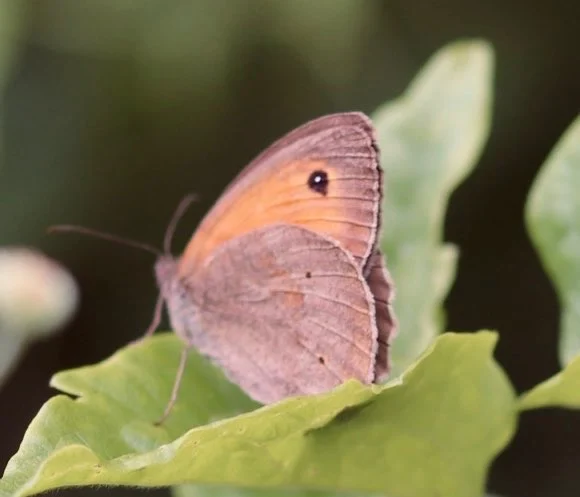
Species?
Maniola jurtina
